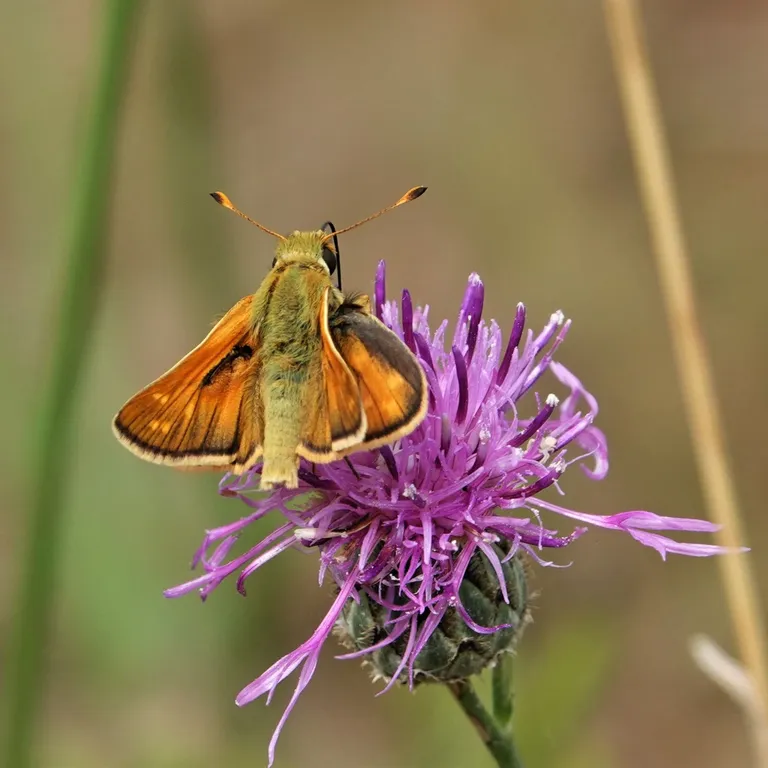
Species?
Hesperia comma
